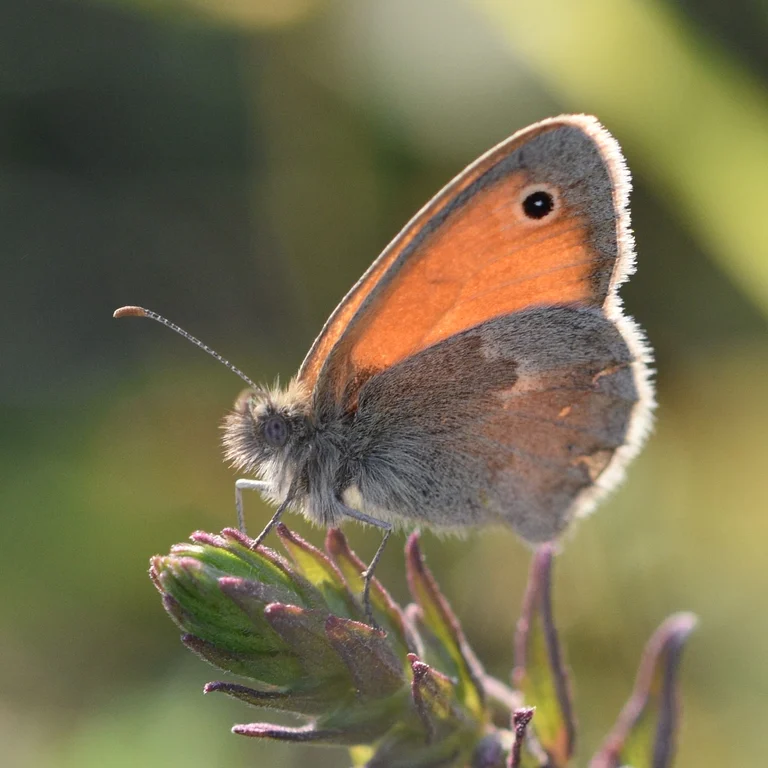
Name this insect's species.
Coenonympha pamphilus
